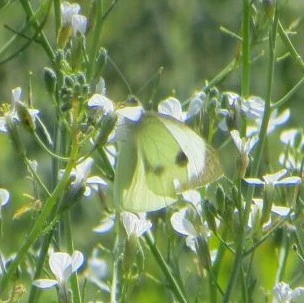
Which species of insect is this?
Pieris brassicae
